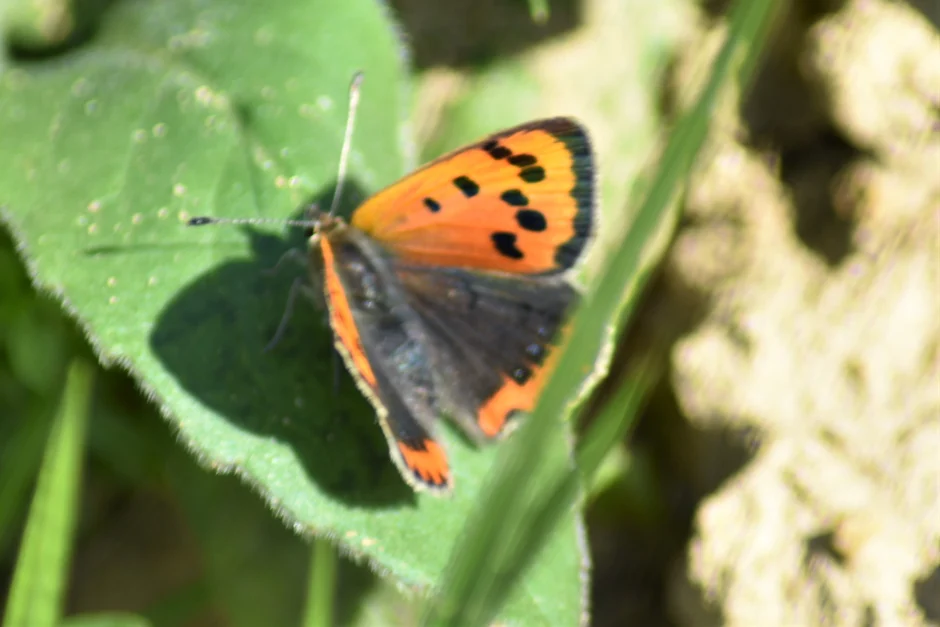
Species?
Lycaena phlaeas
